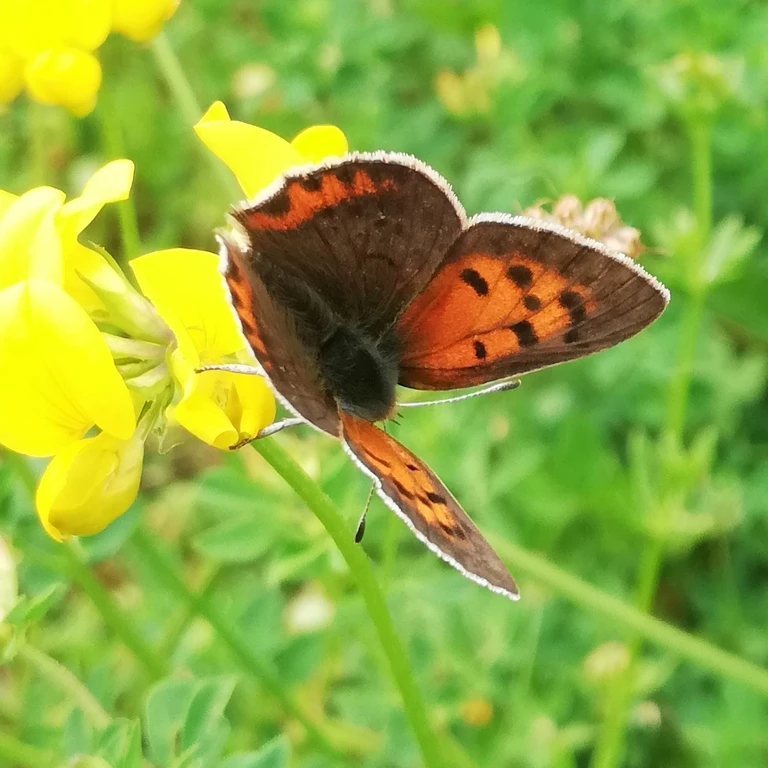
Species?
Lycaena phlaeas
